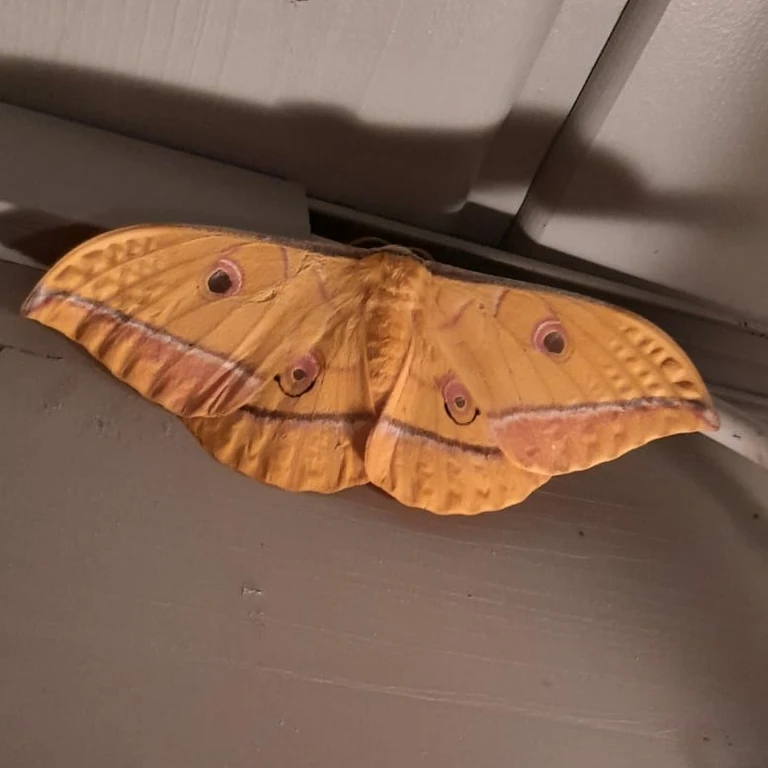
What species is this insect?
Antheraea yamamai
